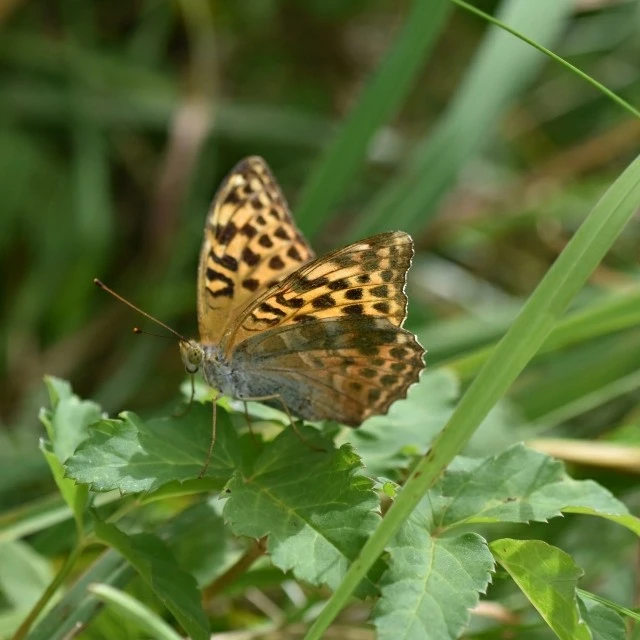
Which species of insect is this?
Argynnis paphia
